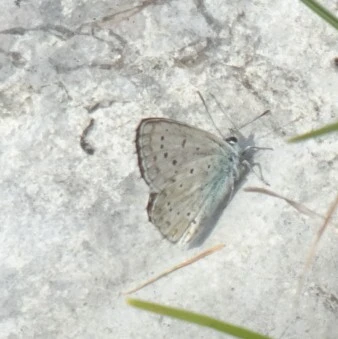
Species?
Lysandra coridon
